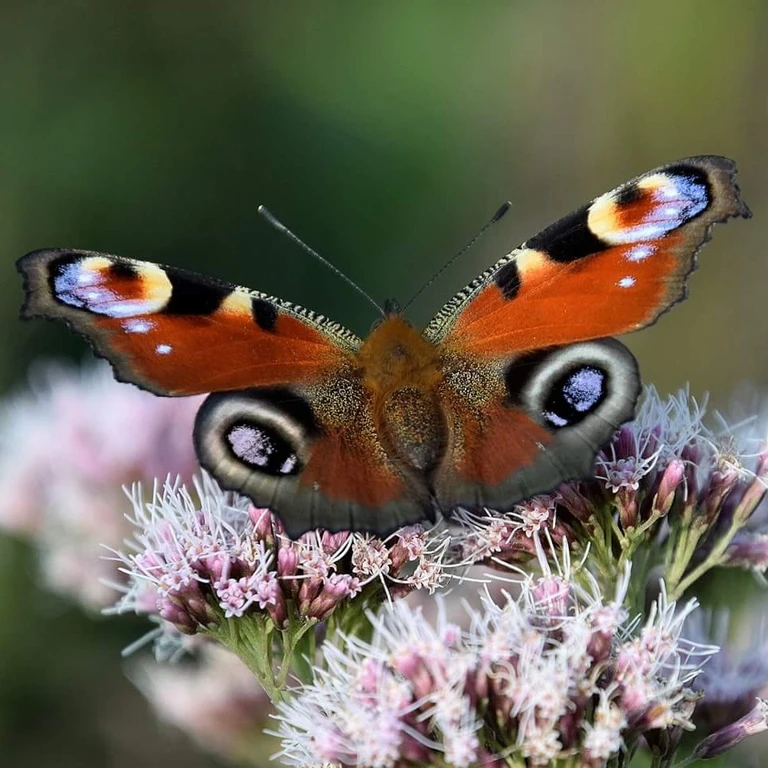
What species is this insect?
Aglais io
